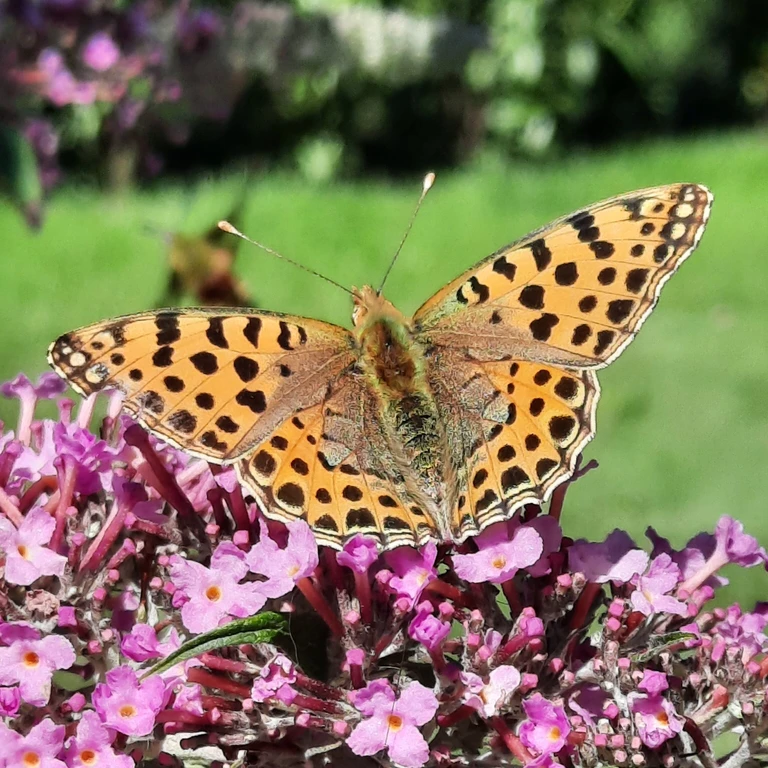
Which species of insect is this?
Issoria lathonia
